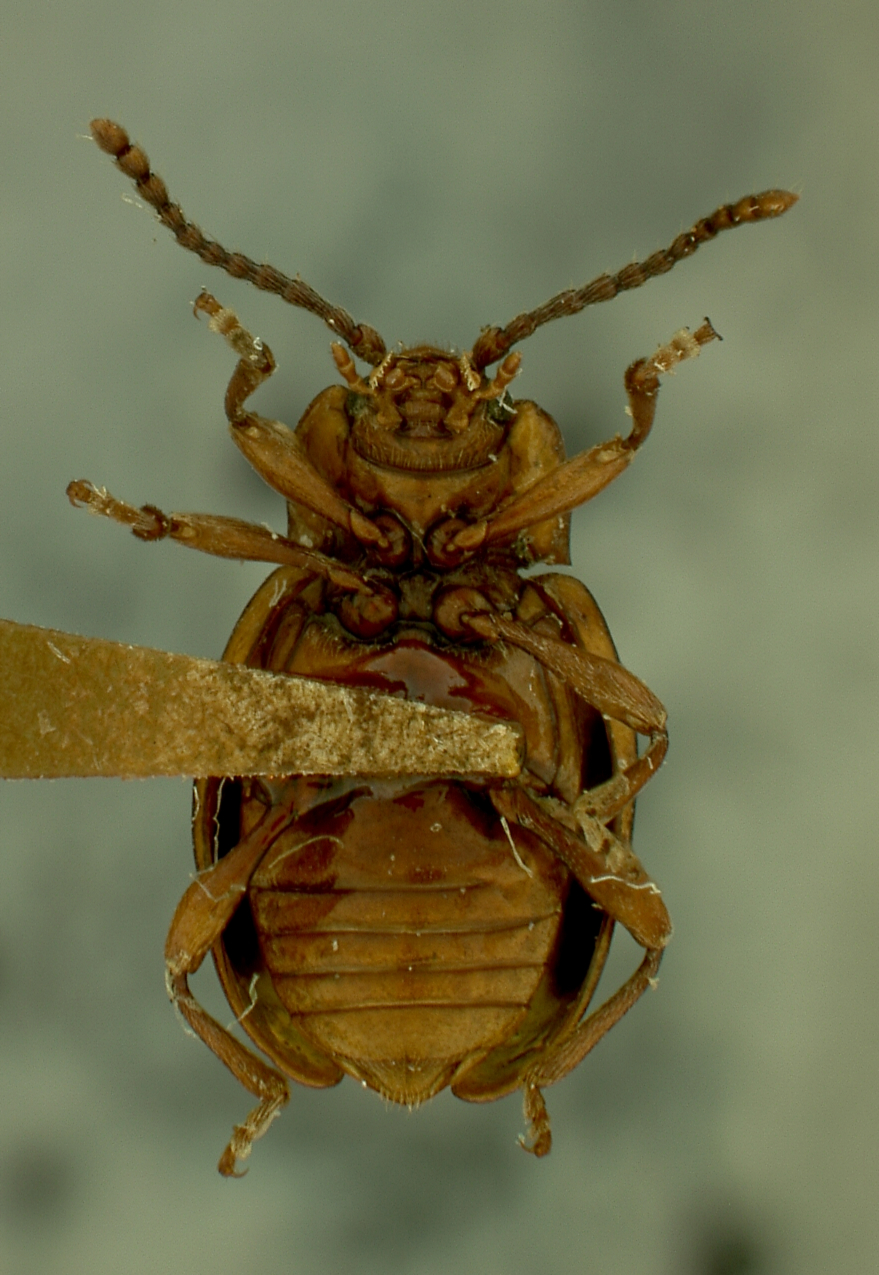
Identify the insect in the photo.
Aphorista ovipennis
